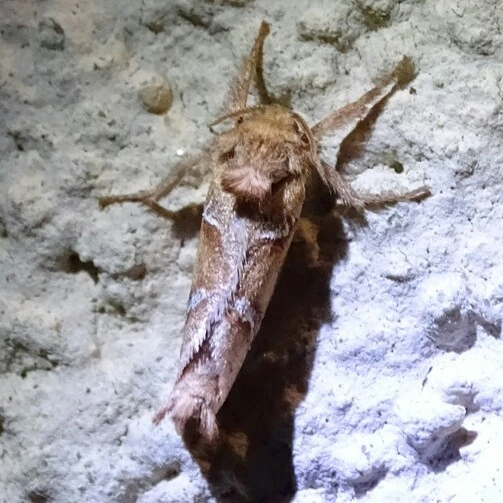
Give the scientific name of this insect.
Triodia sylvina
